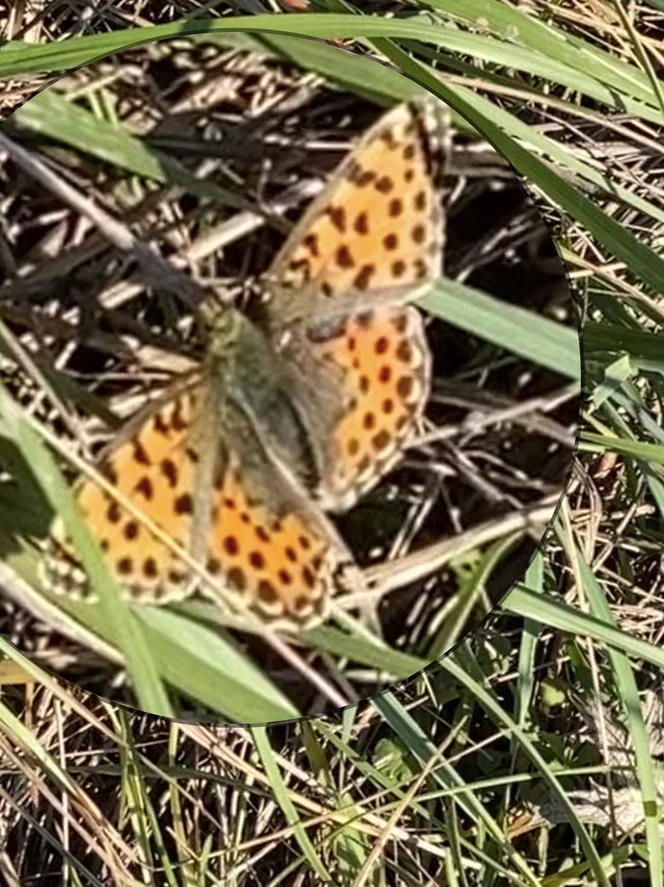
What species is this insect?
Issoria lathonia
